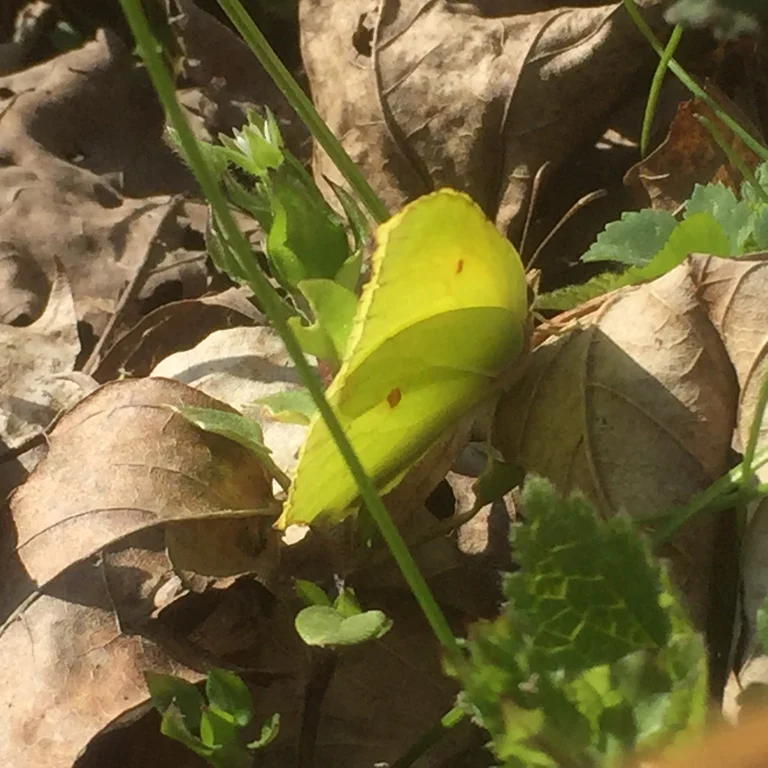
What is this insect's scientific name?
Gonepteryx rhamni
